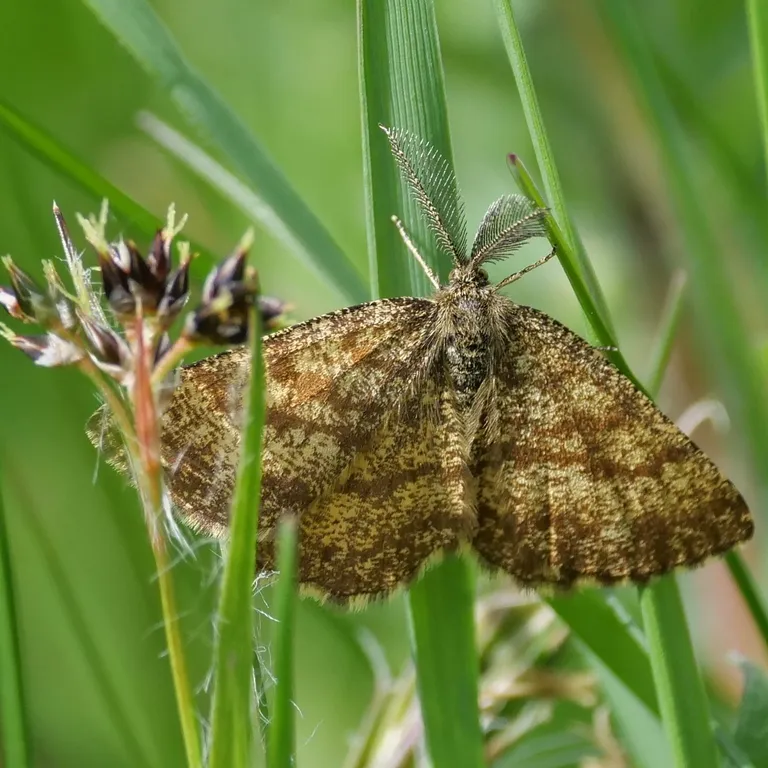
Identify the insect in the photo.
Ematurga atomaria
